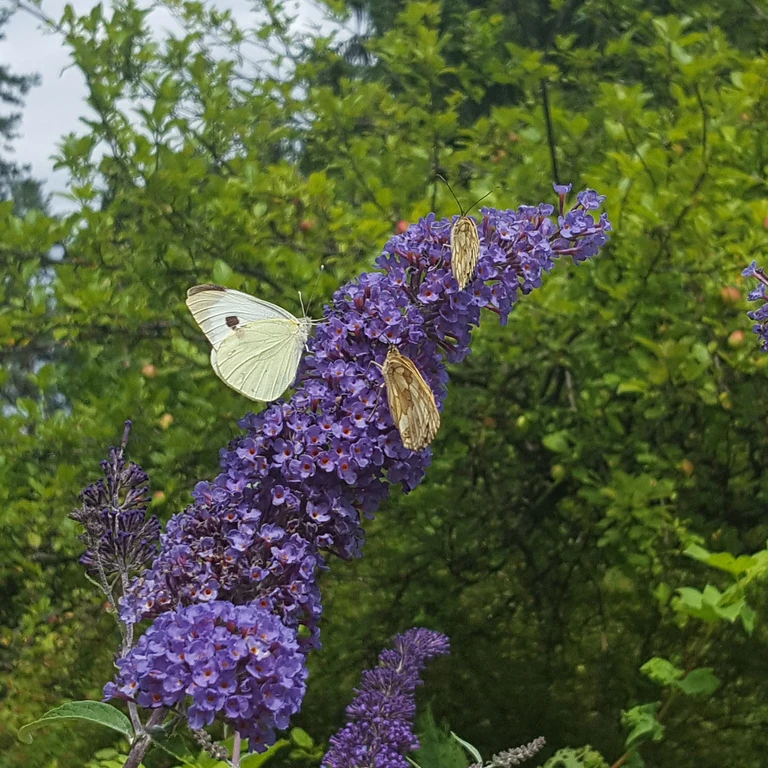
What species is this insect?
Pieris brassicae
